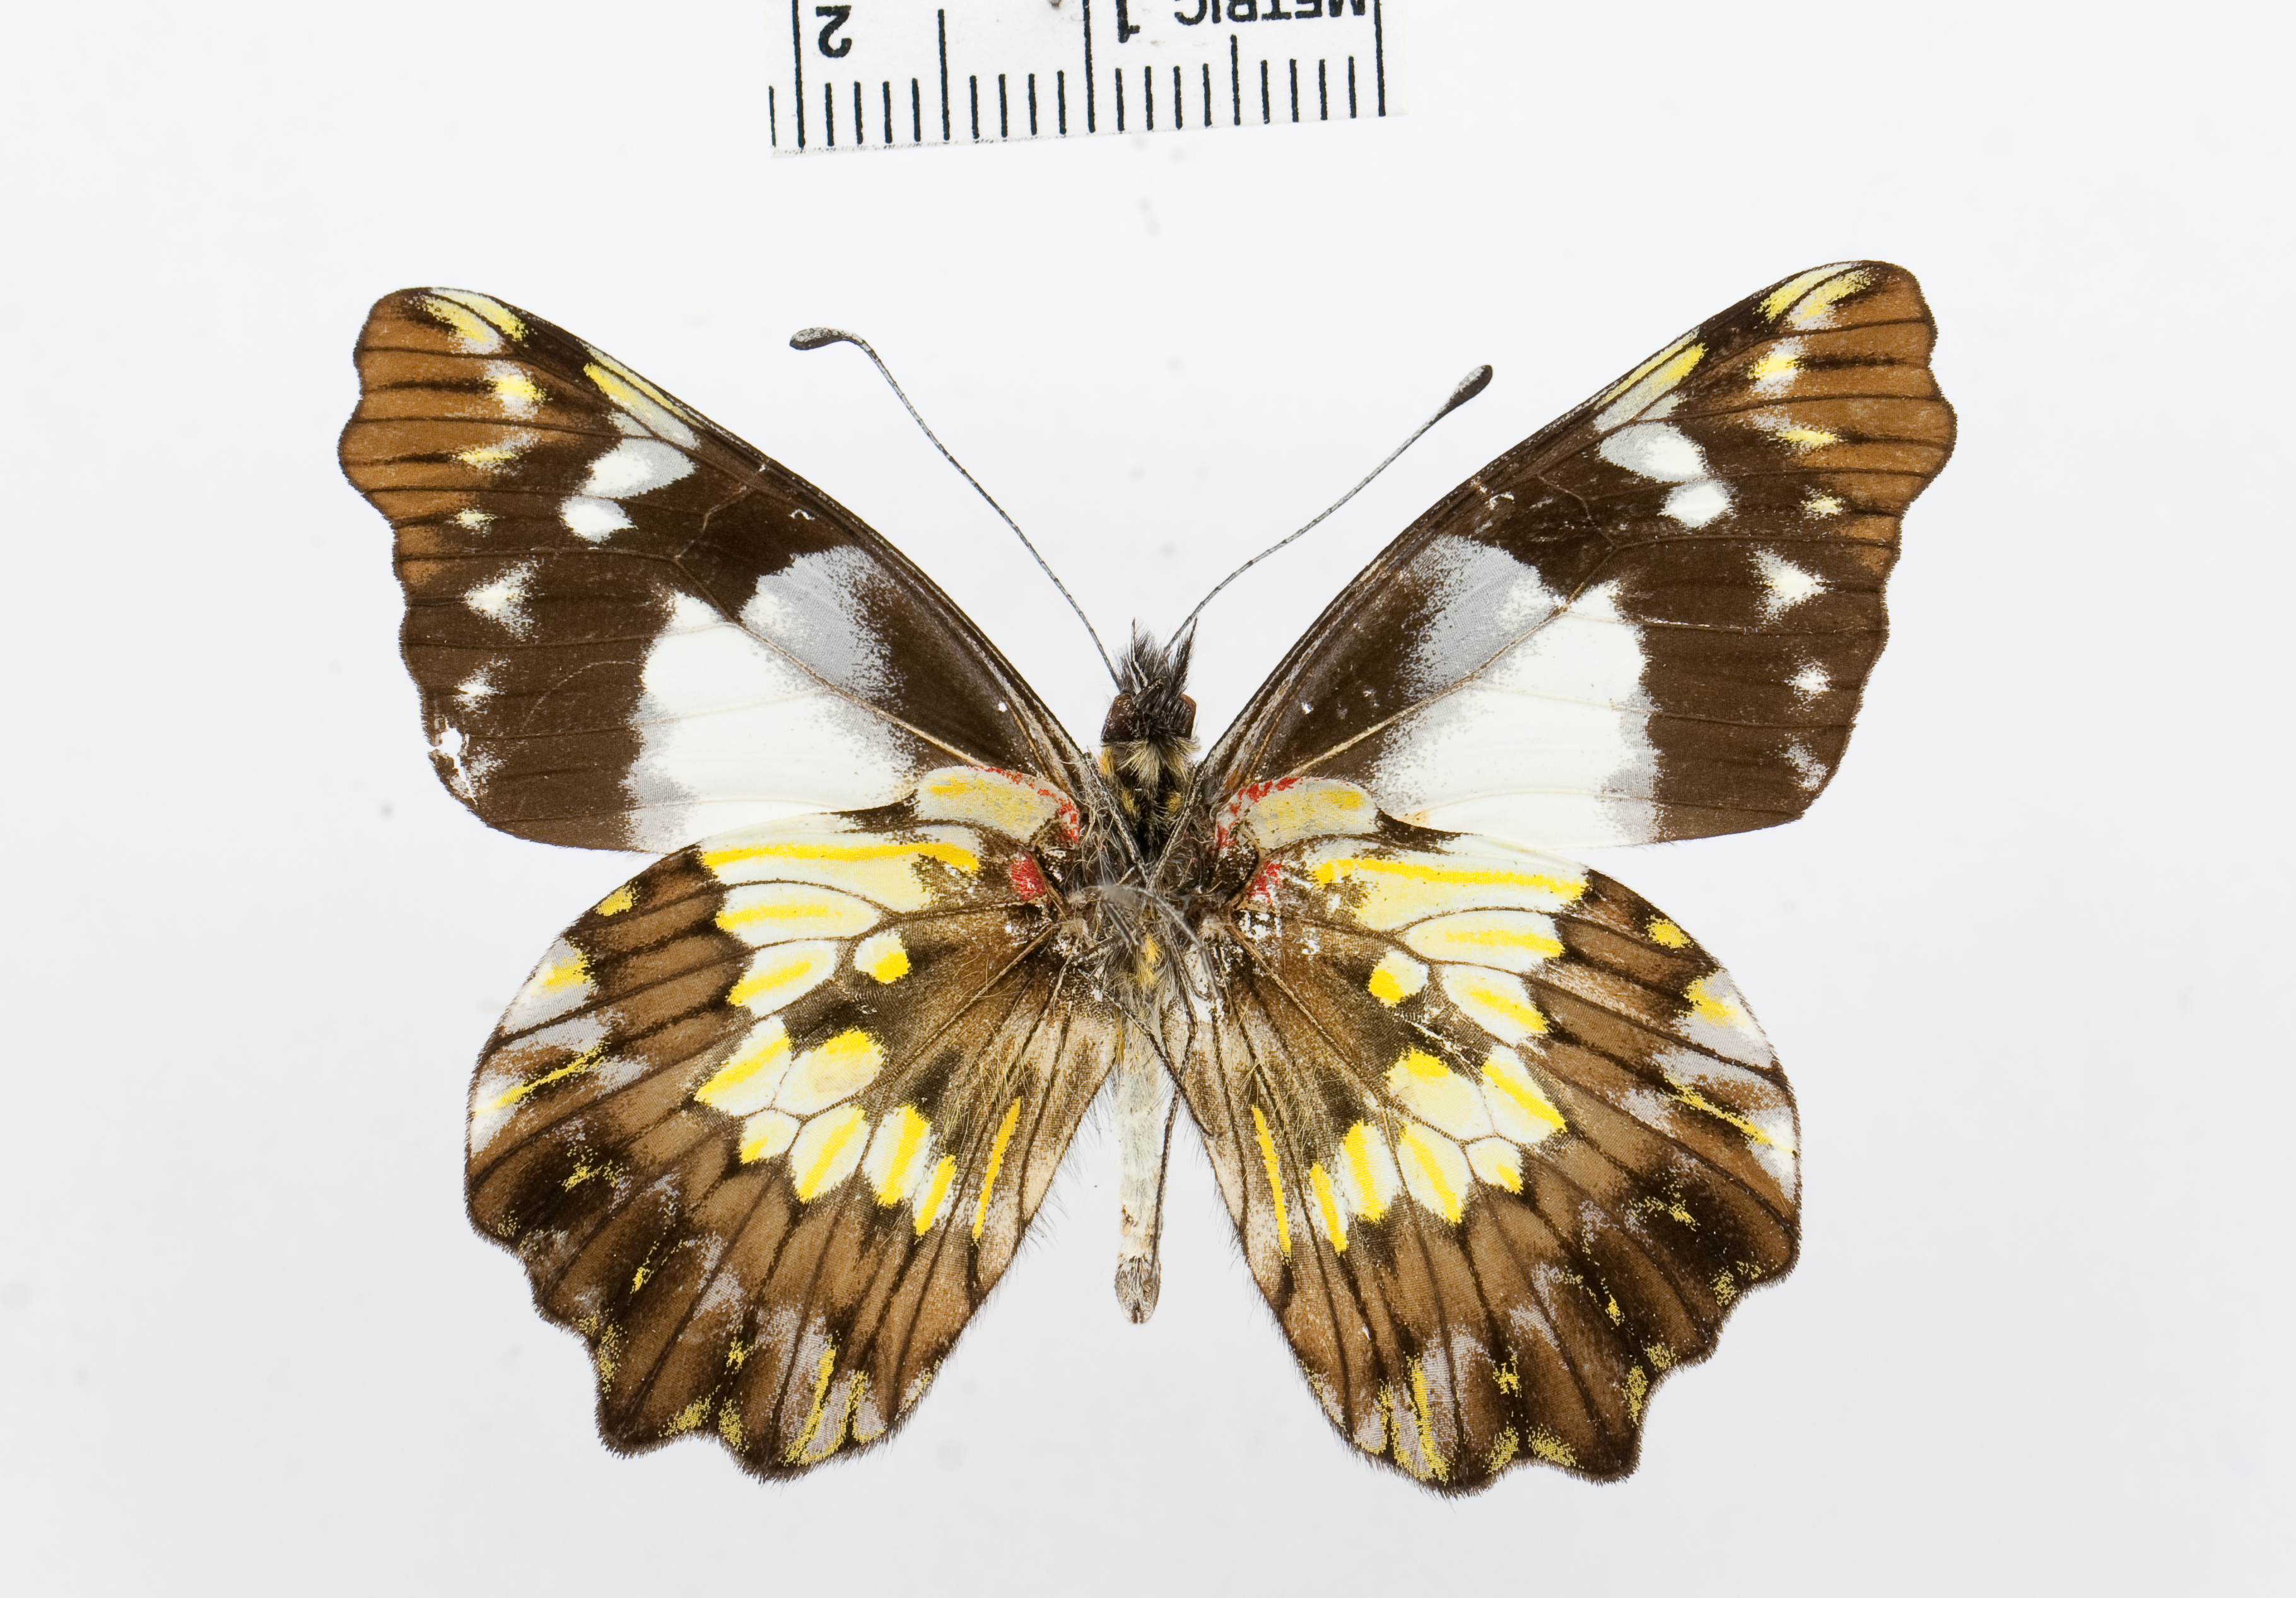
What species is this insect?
Leodonta jeanroberti
